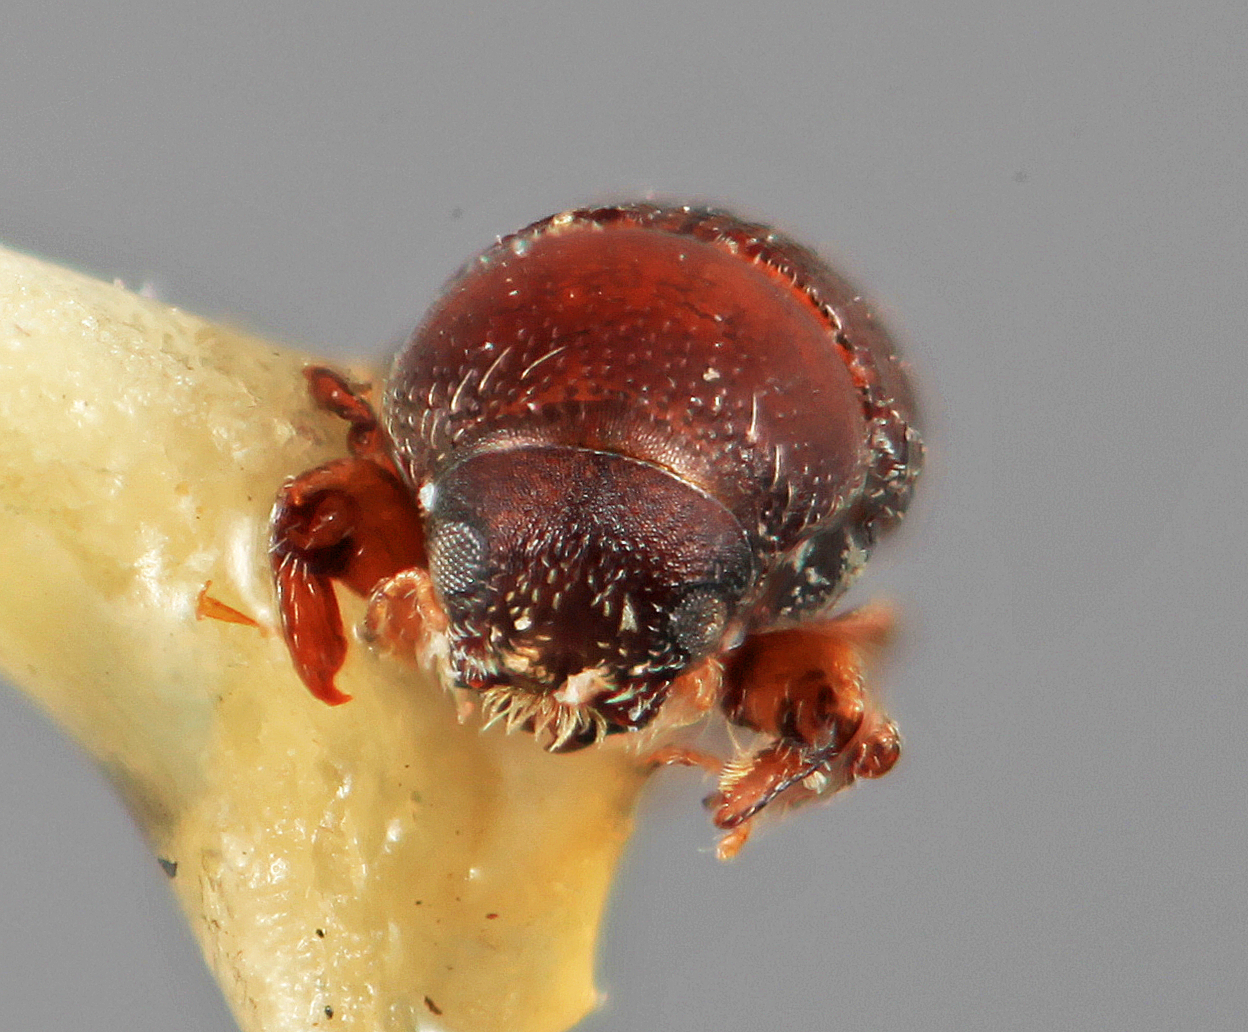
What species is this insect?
Loganius fastigius
